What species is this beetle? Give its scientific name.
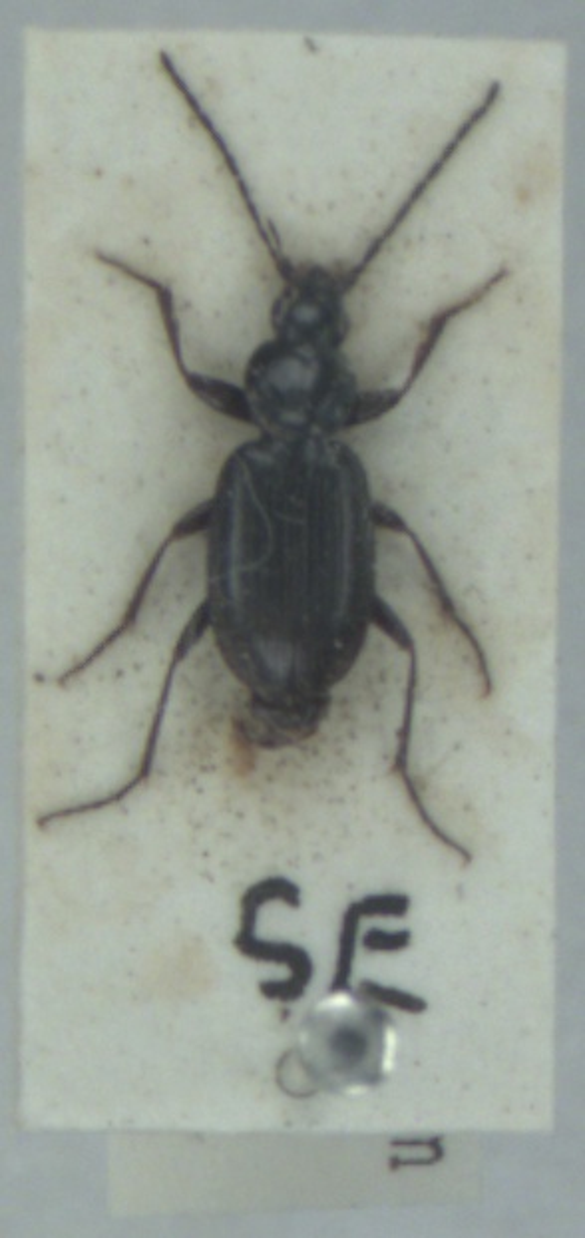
Agonum fuliginosum
